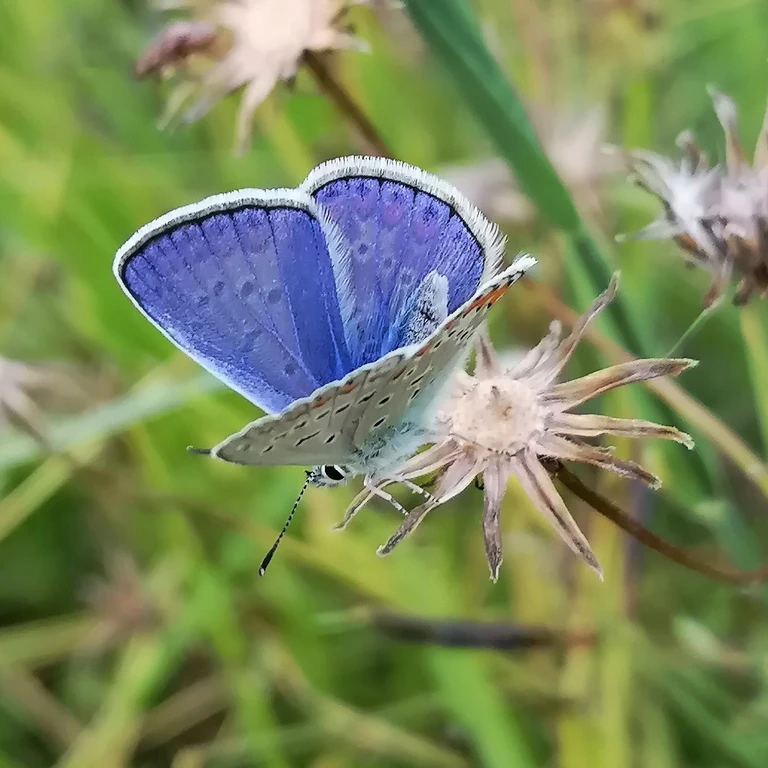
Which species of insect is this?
Polyommatus icarus
